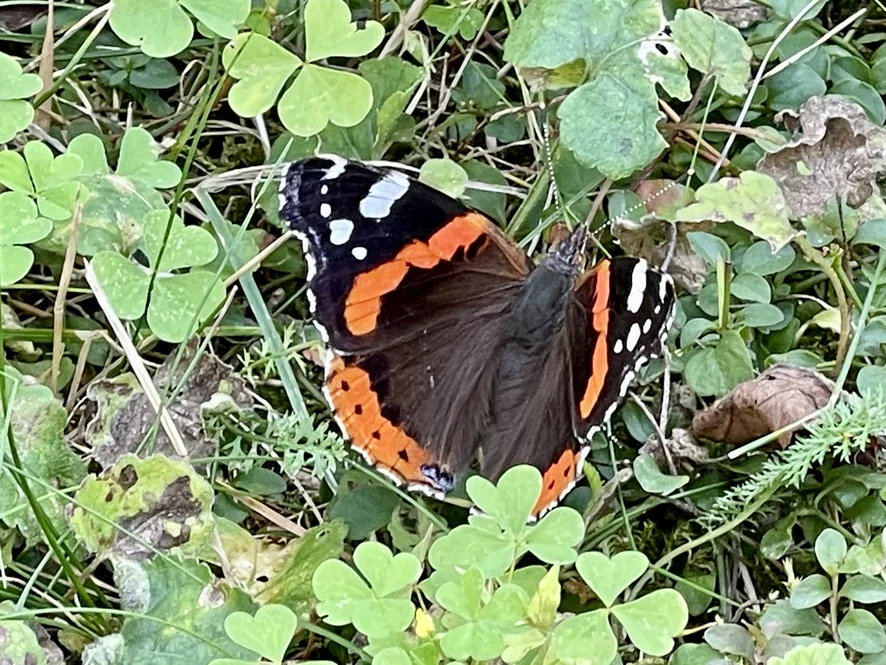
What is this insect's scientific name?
Vanessa atalanta
